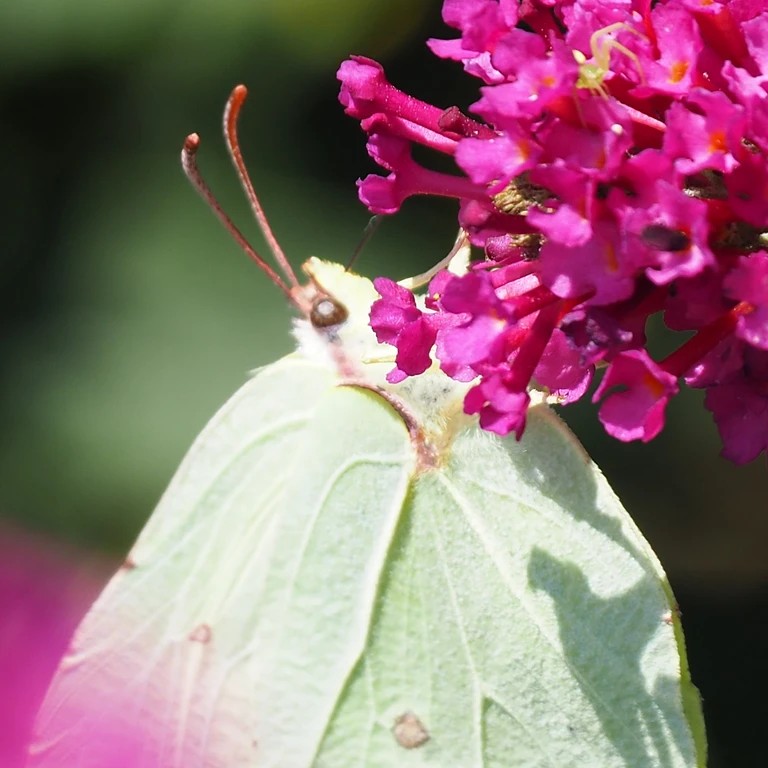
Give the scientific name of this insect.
Gonepteryx rhamni
